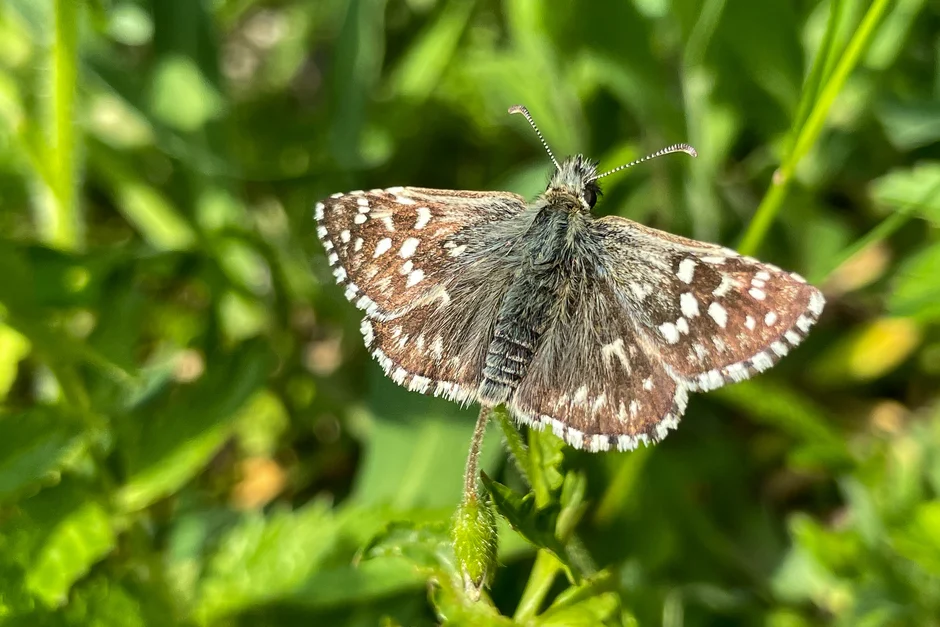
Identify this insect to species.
Pyrgus malvae
